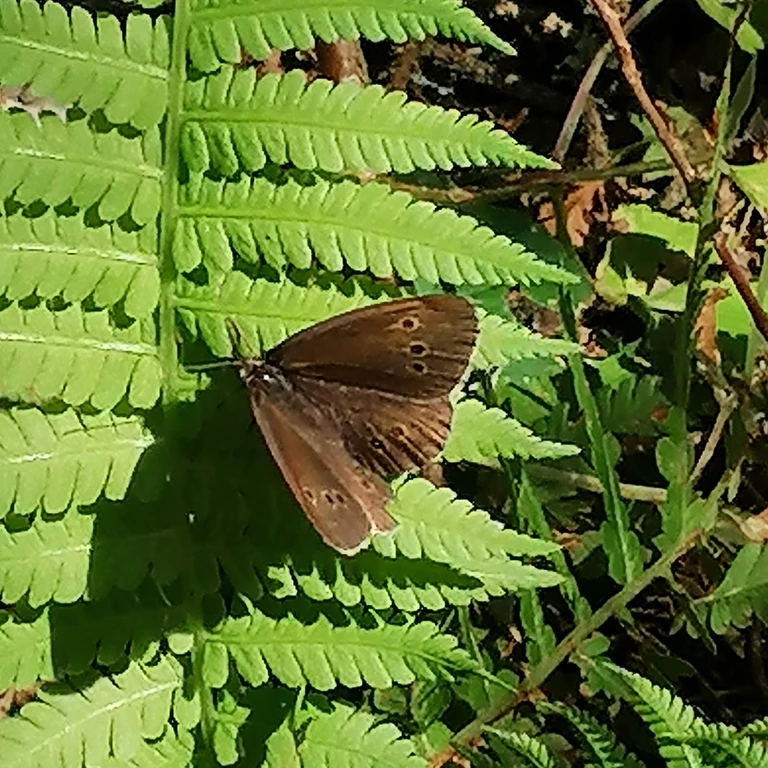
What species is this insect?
Aphantopus hyperantus
